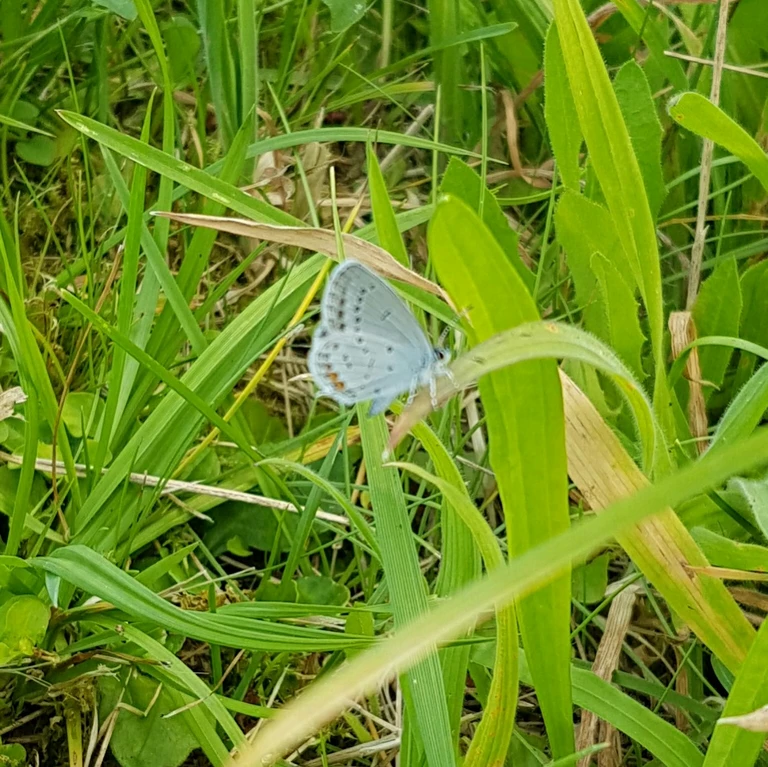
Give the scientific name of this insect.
Cupido argiades (also Elkalyce argiades)
